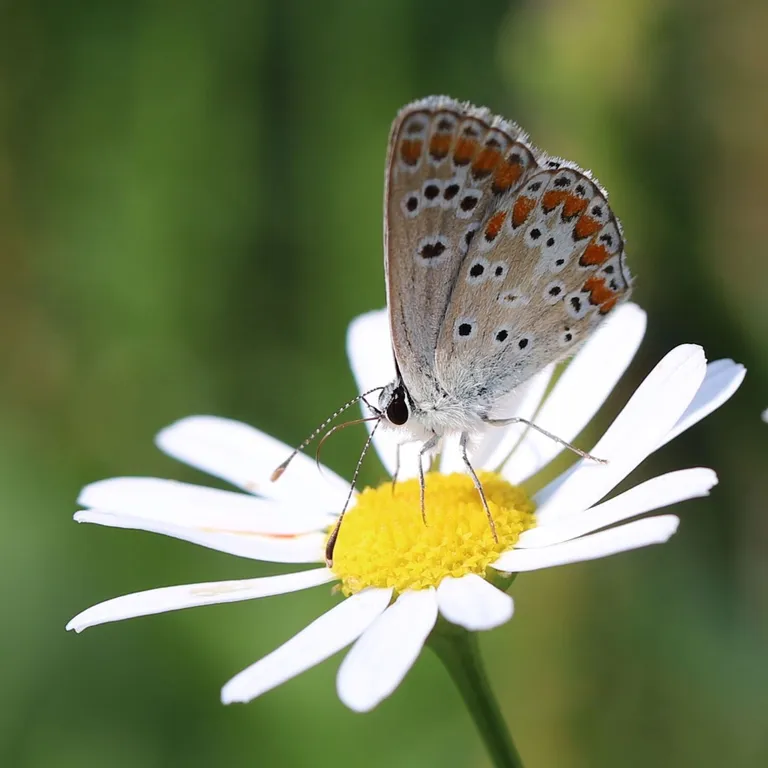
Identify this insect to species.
Aricia agestis/artaxerxes
